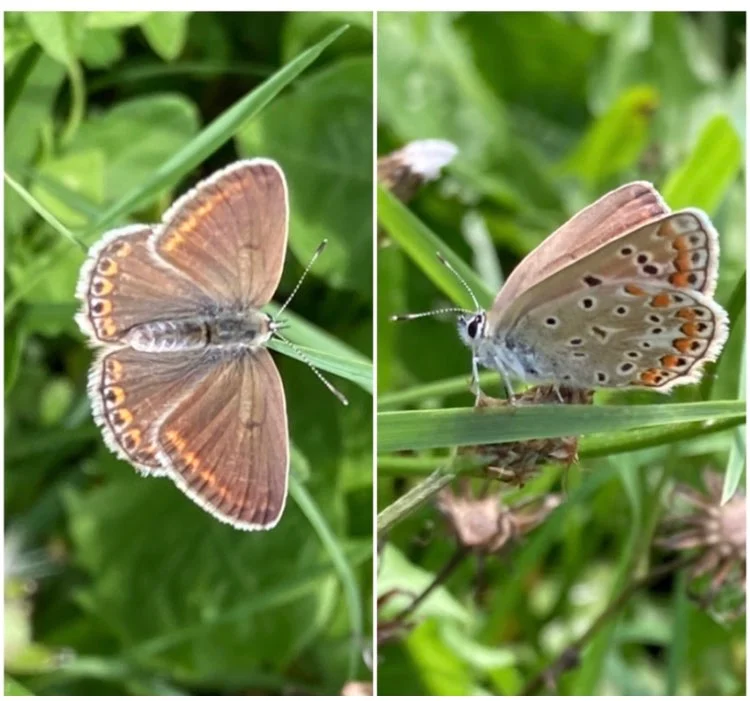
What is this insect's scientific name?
Polyommatus icarus
